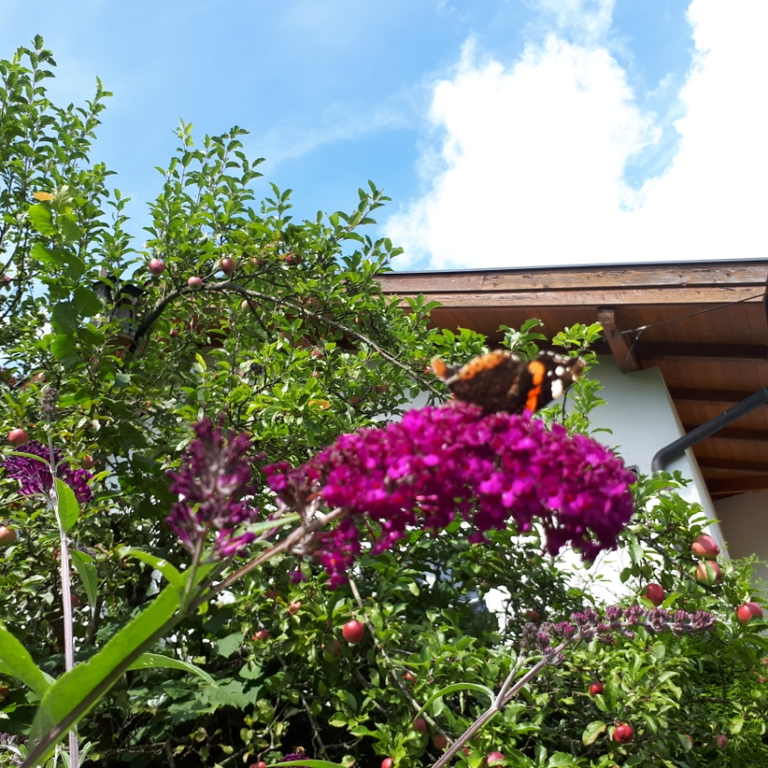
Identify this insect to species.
Vanessa atalanta
